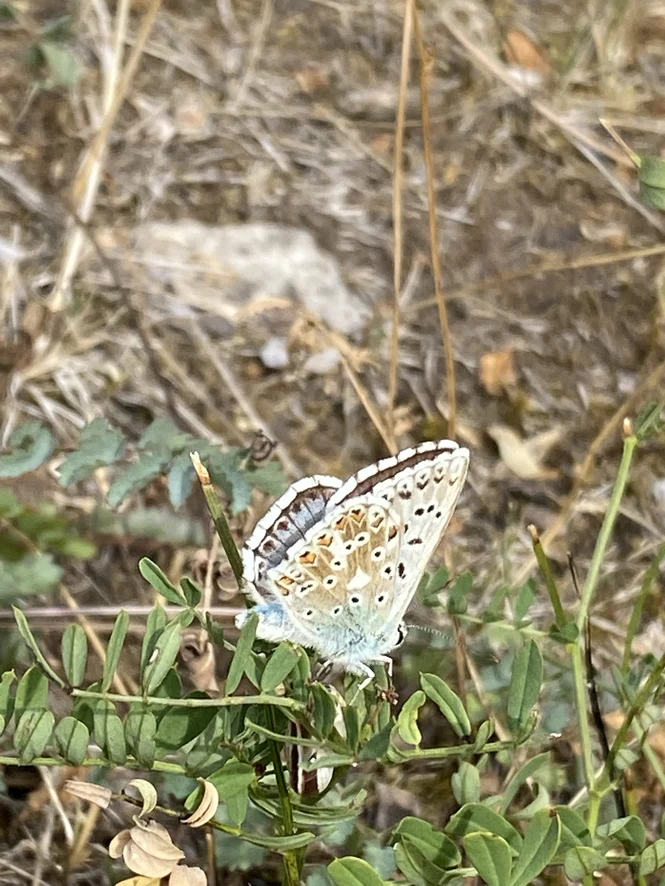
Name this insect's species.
Lysandra coridon
